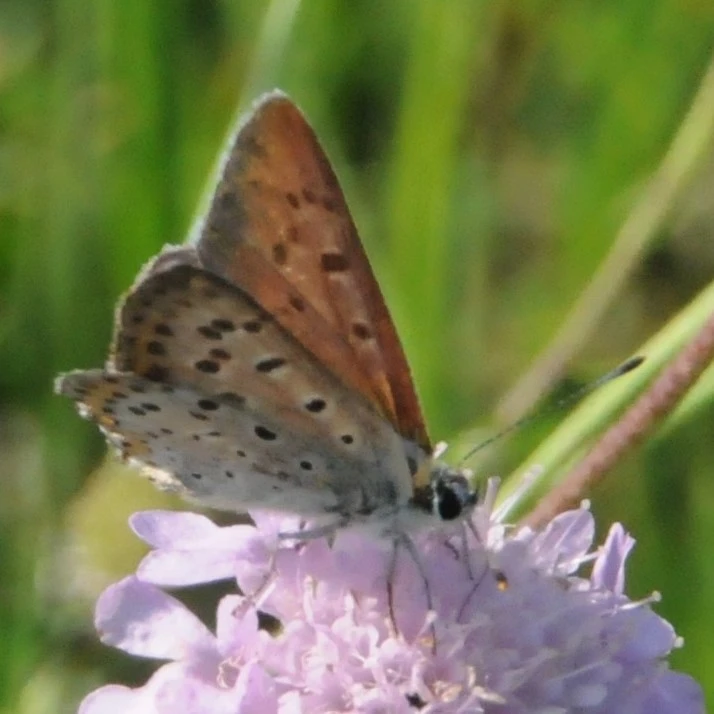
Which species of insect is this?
Lycaena tityrus (also Loweia tityrus)
